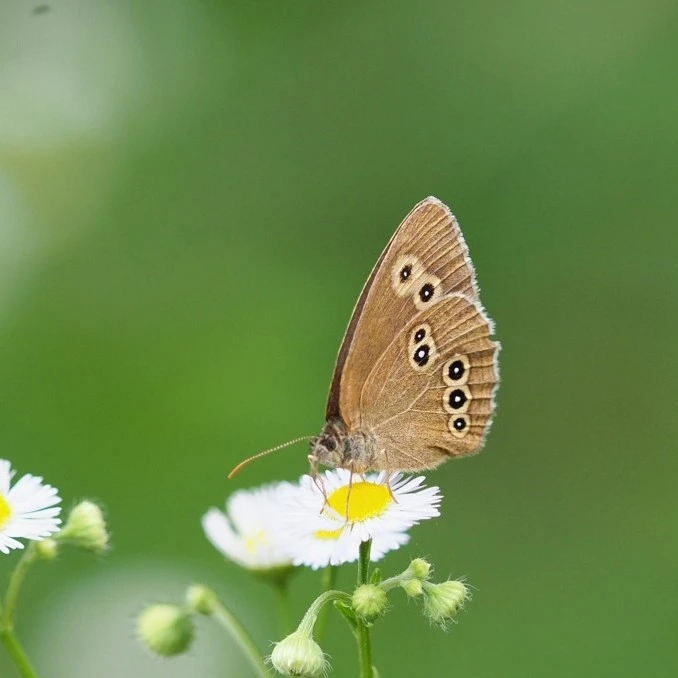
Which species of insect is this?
Aphantopus hyperantus
